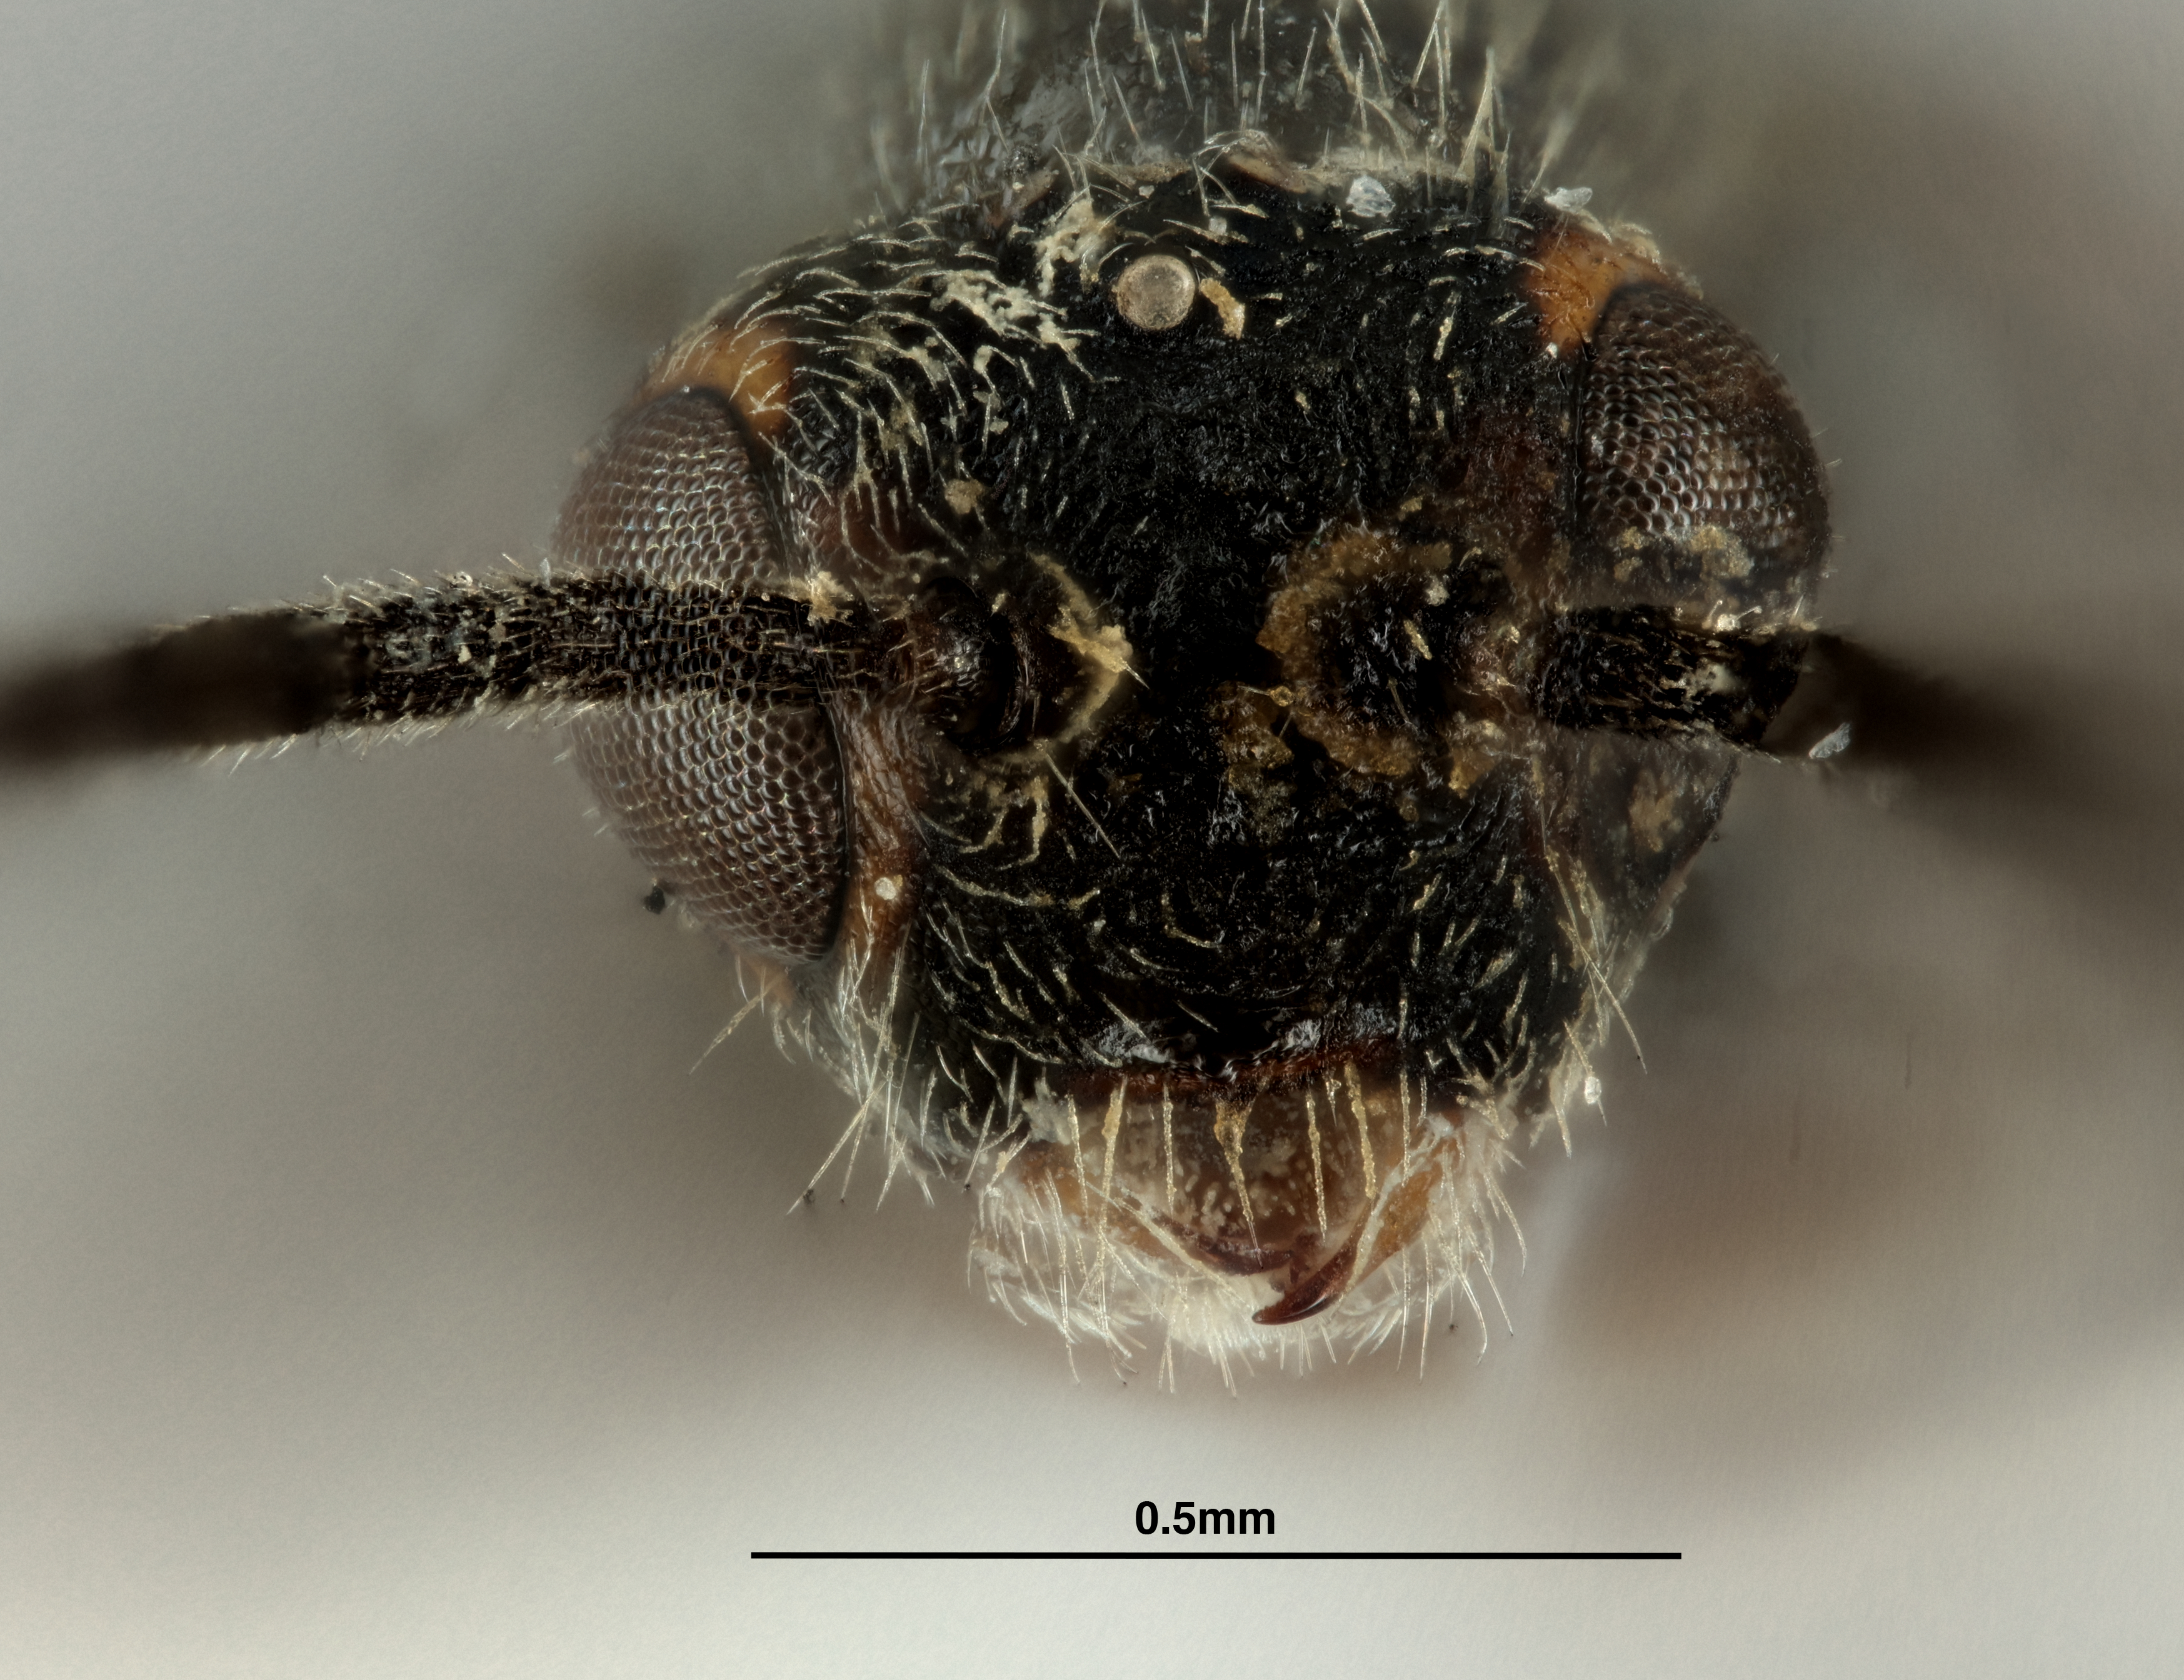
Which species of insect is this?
Habrobracon erucarum
